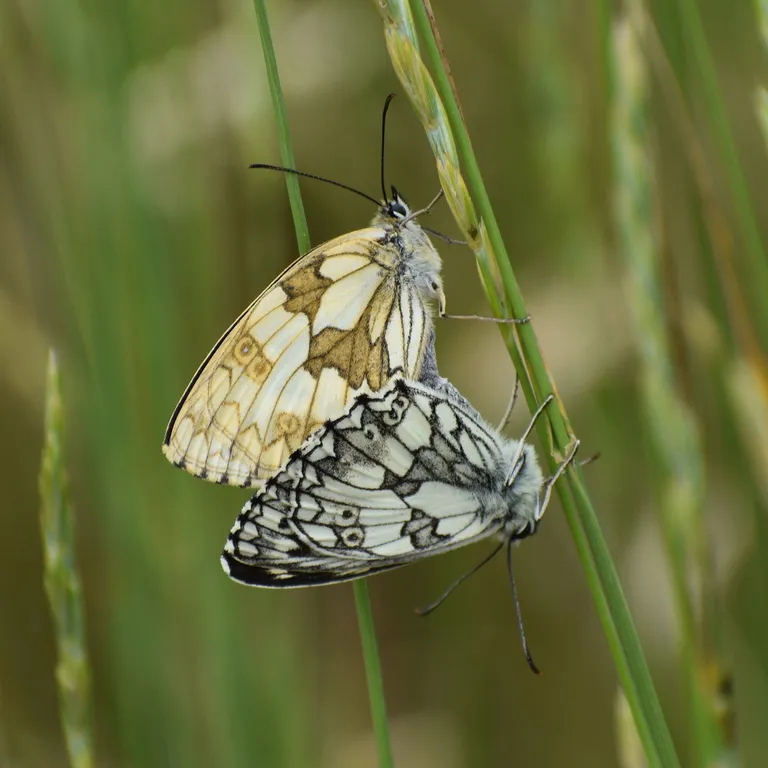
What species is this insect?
Melanargia galathea
